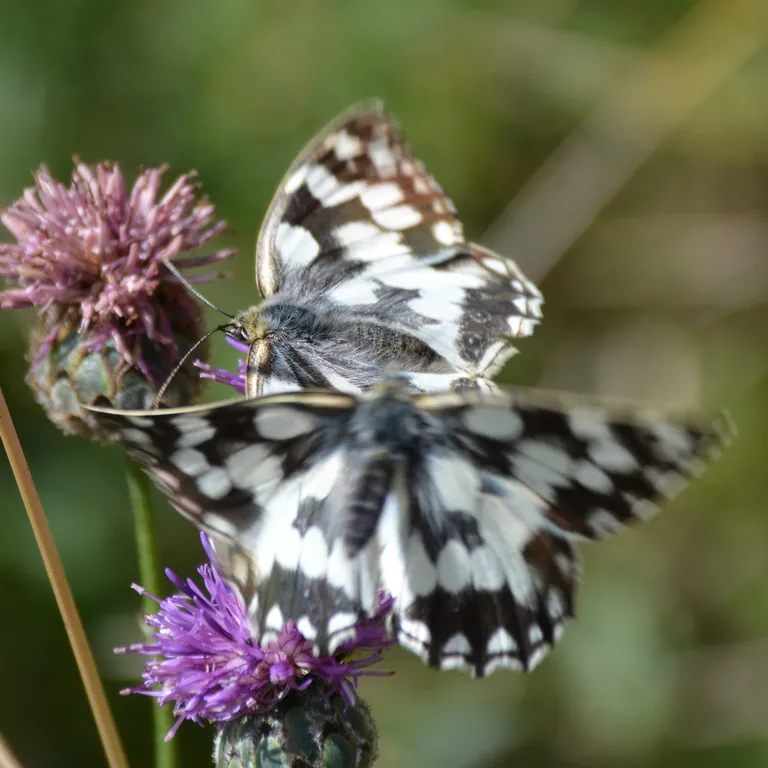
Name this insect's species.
Melanargia galathea
